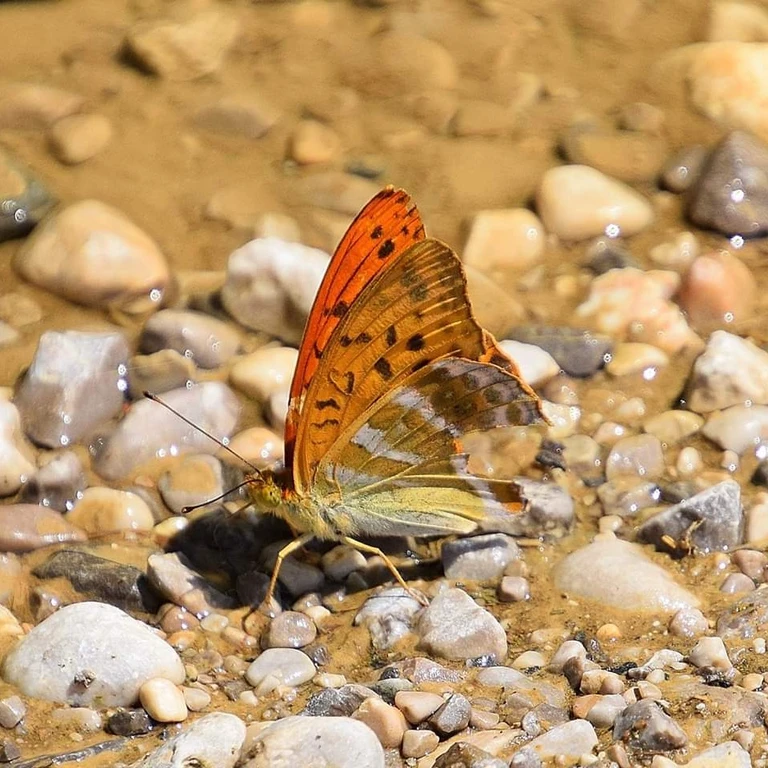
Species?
Argynnis paphia
